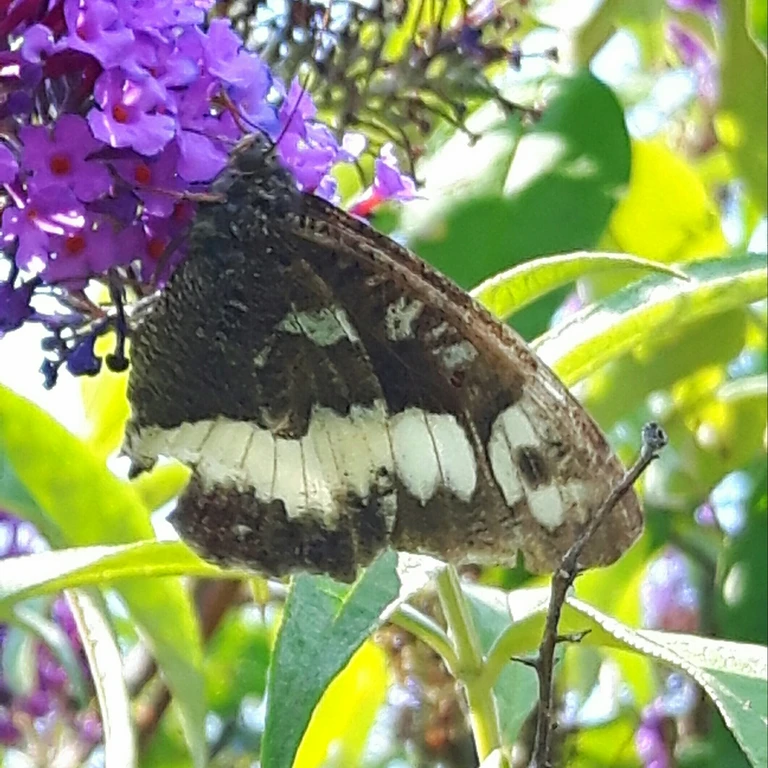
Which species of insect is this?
Brintesia circe
